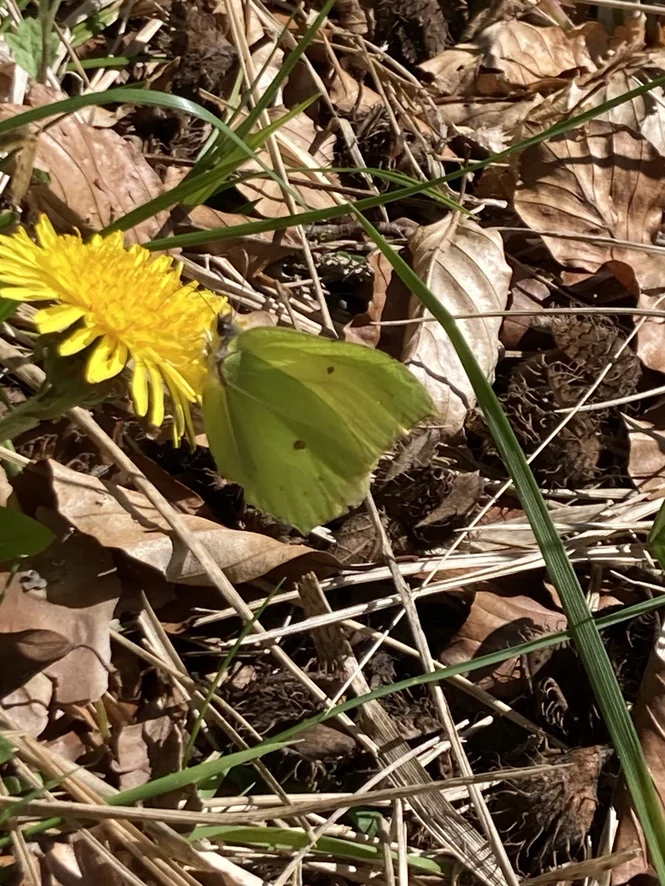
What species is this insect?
Gonepteryx rhamni
